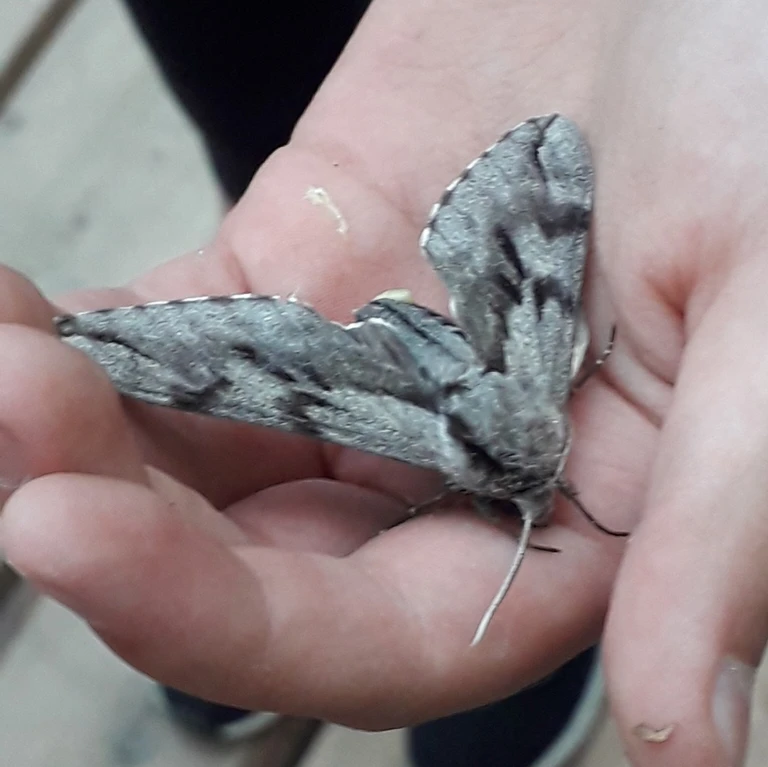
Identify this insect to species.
Sphinx pinastri
